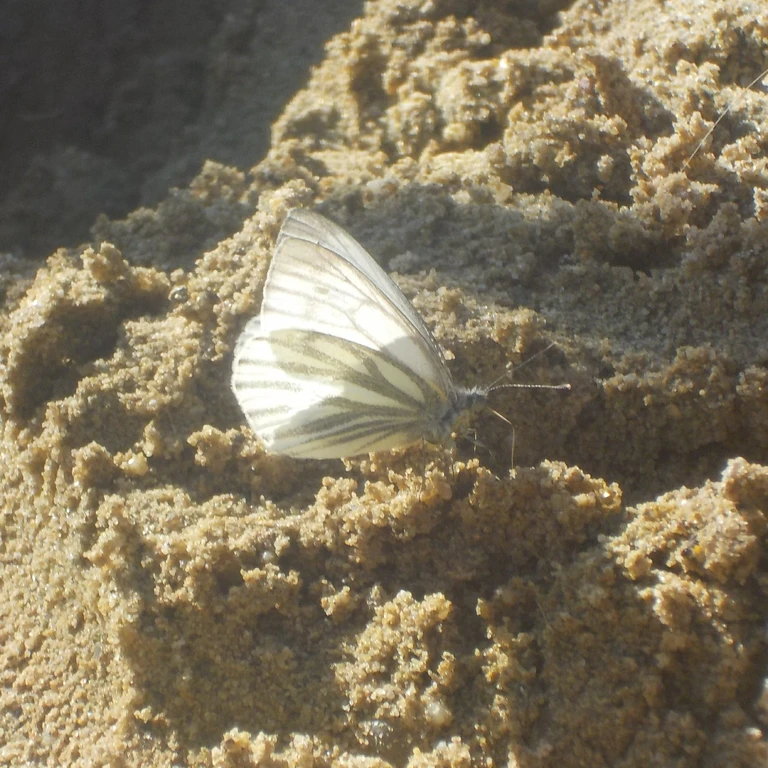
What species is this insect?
Pieris napi
